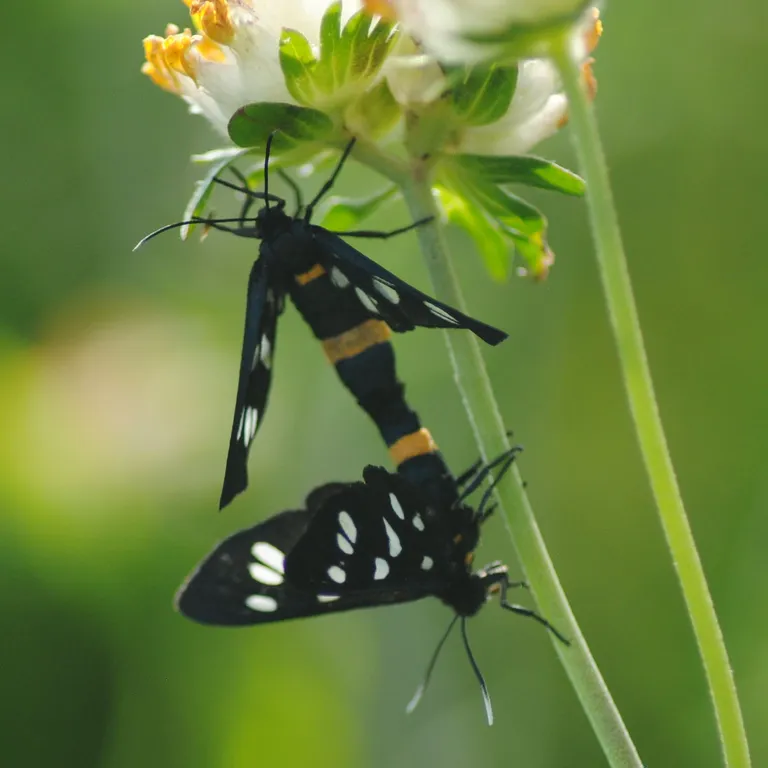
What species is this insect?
Amata phegea
